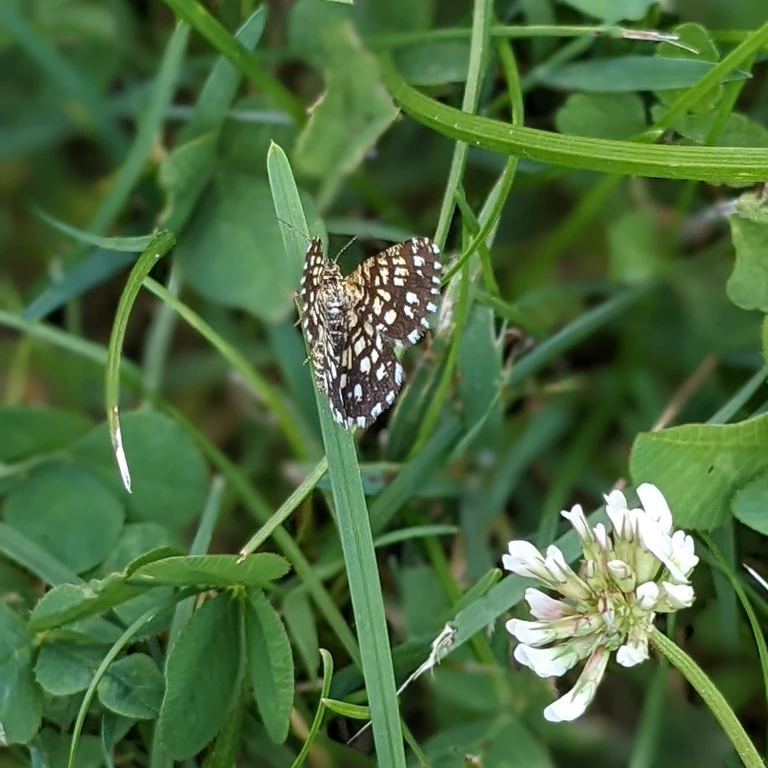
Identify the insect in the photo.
Chiasmia clathrata
